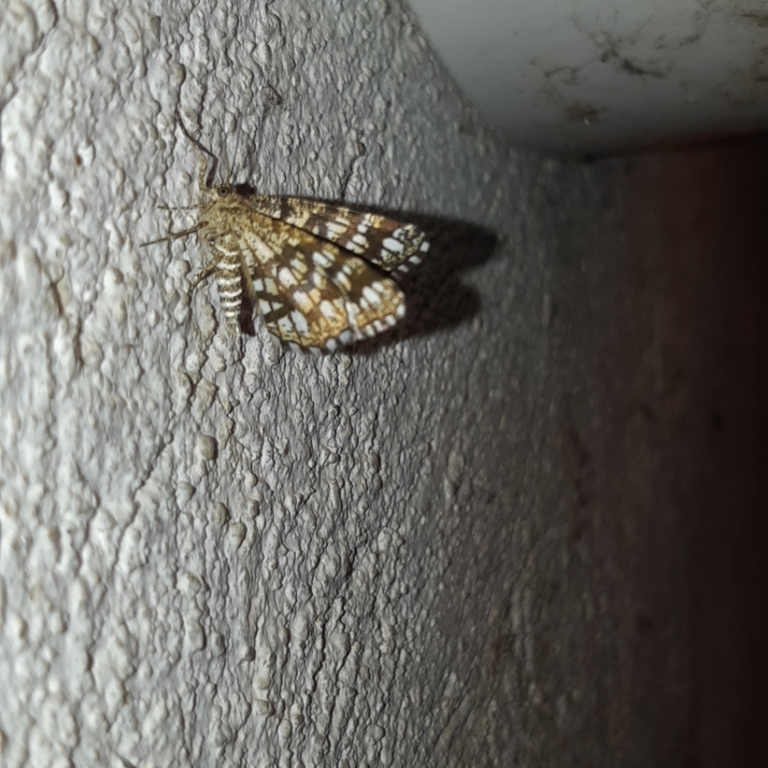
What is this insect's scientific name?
Chiasmia clathrata
